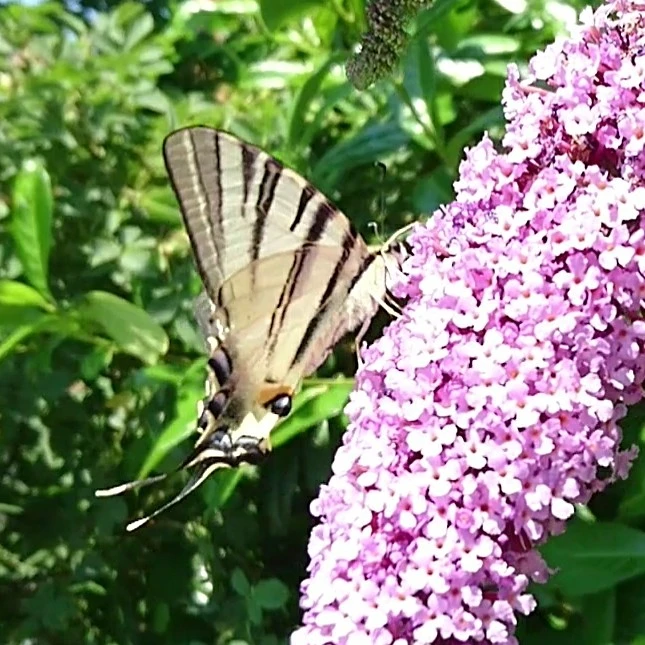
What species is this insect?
Iphiclides podalirius
